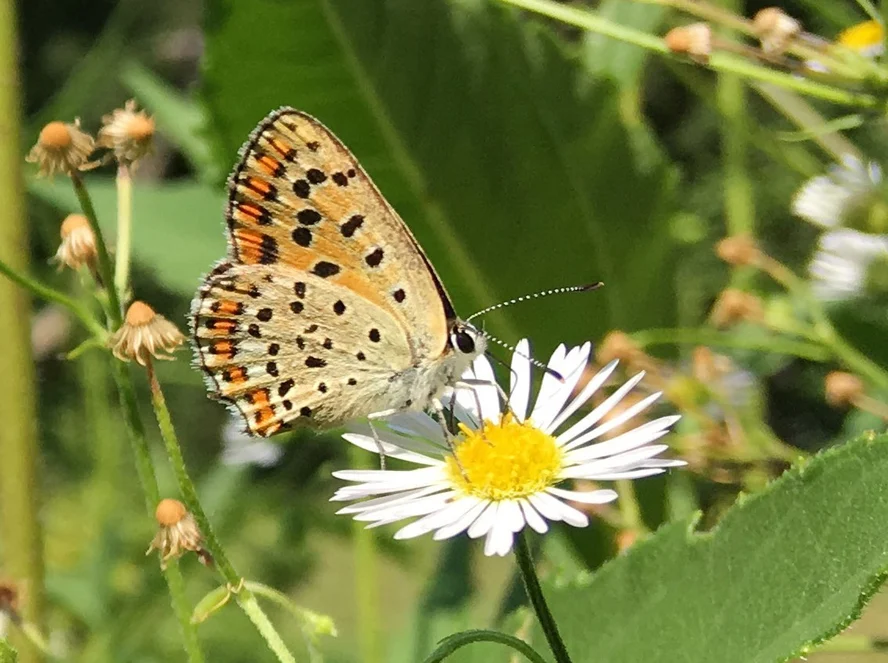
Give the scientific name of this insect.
Lycaena tityrus (also Loweia tityrus)
